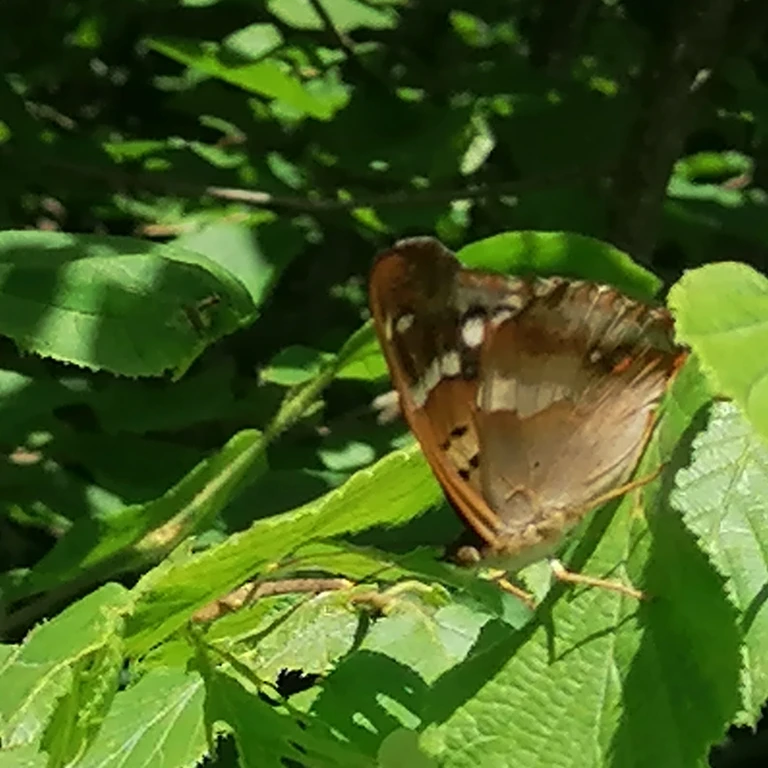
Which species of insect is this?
Apatura ilia
